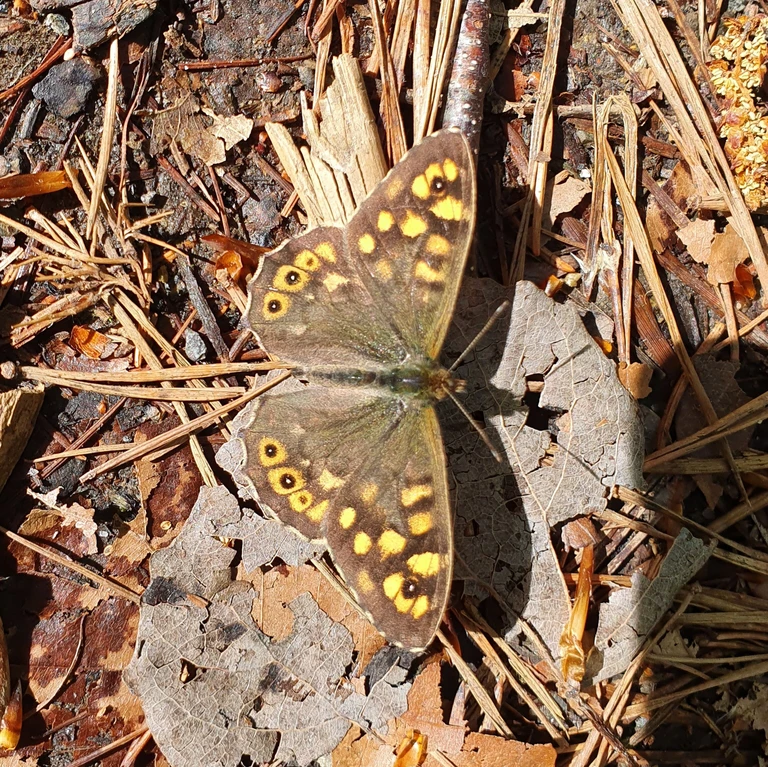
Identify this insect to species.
Pararge aegeria
